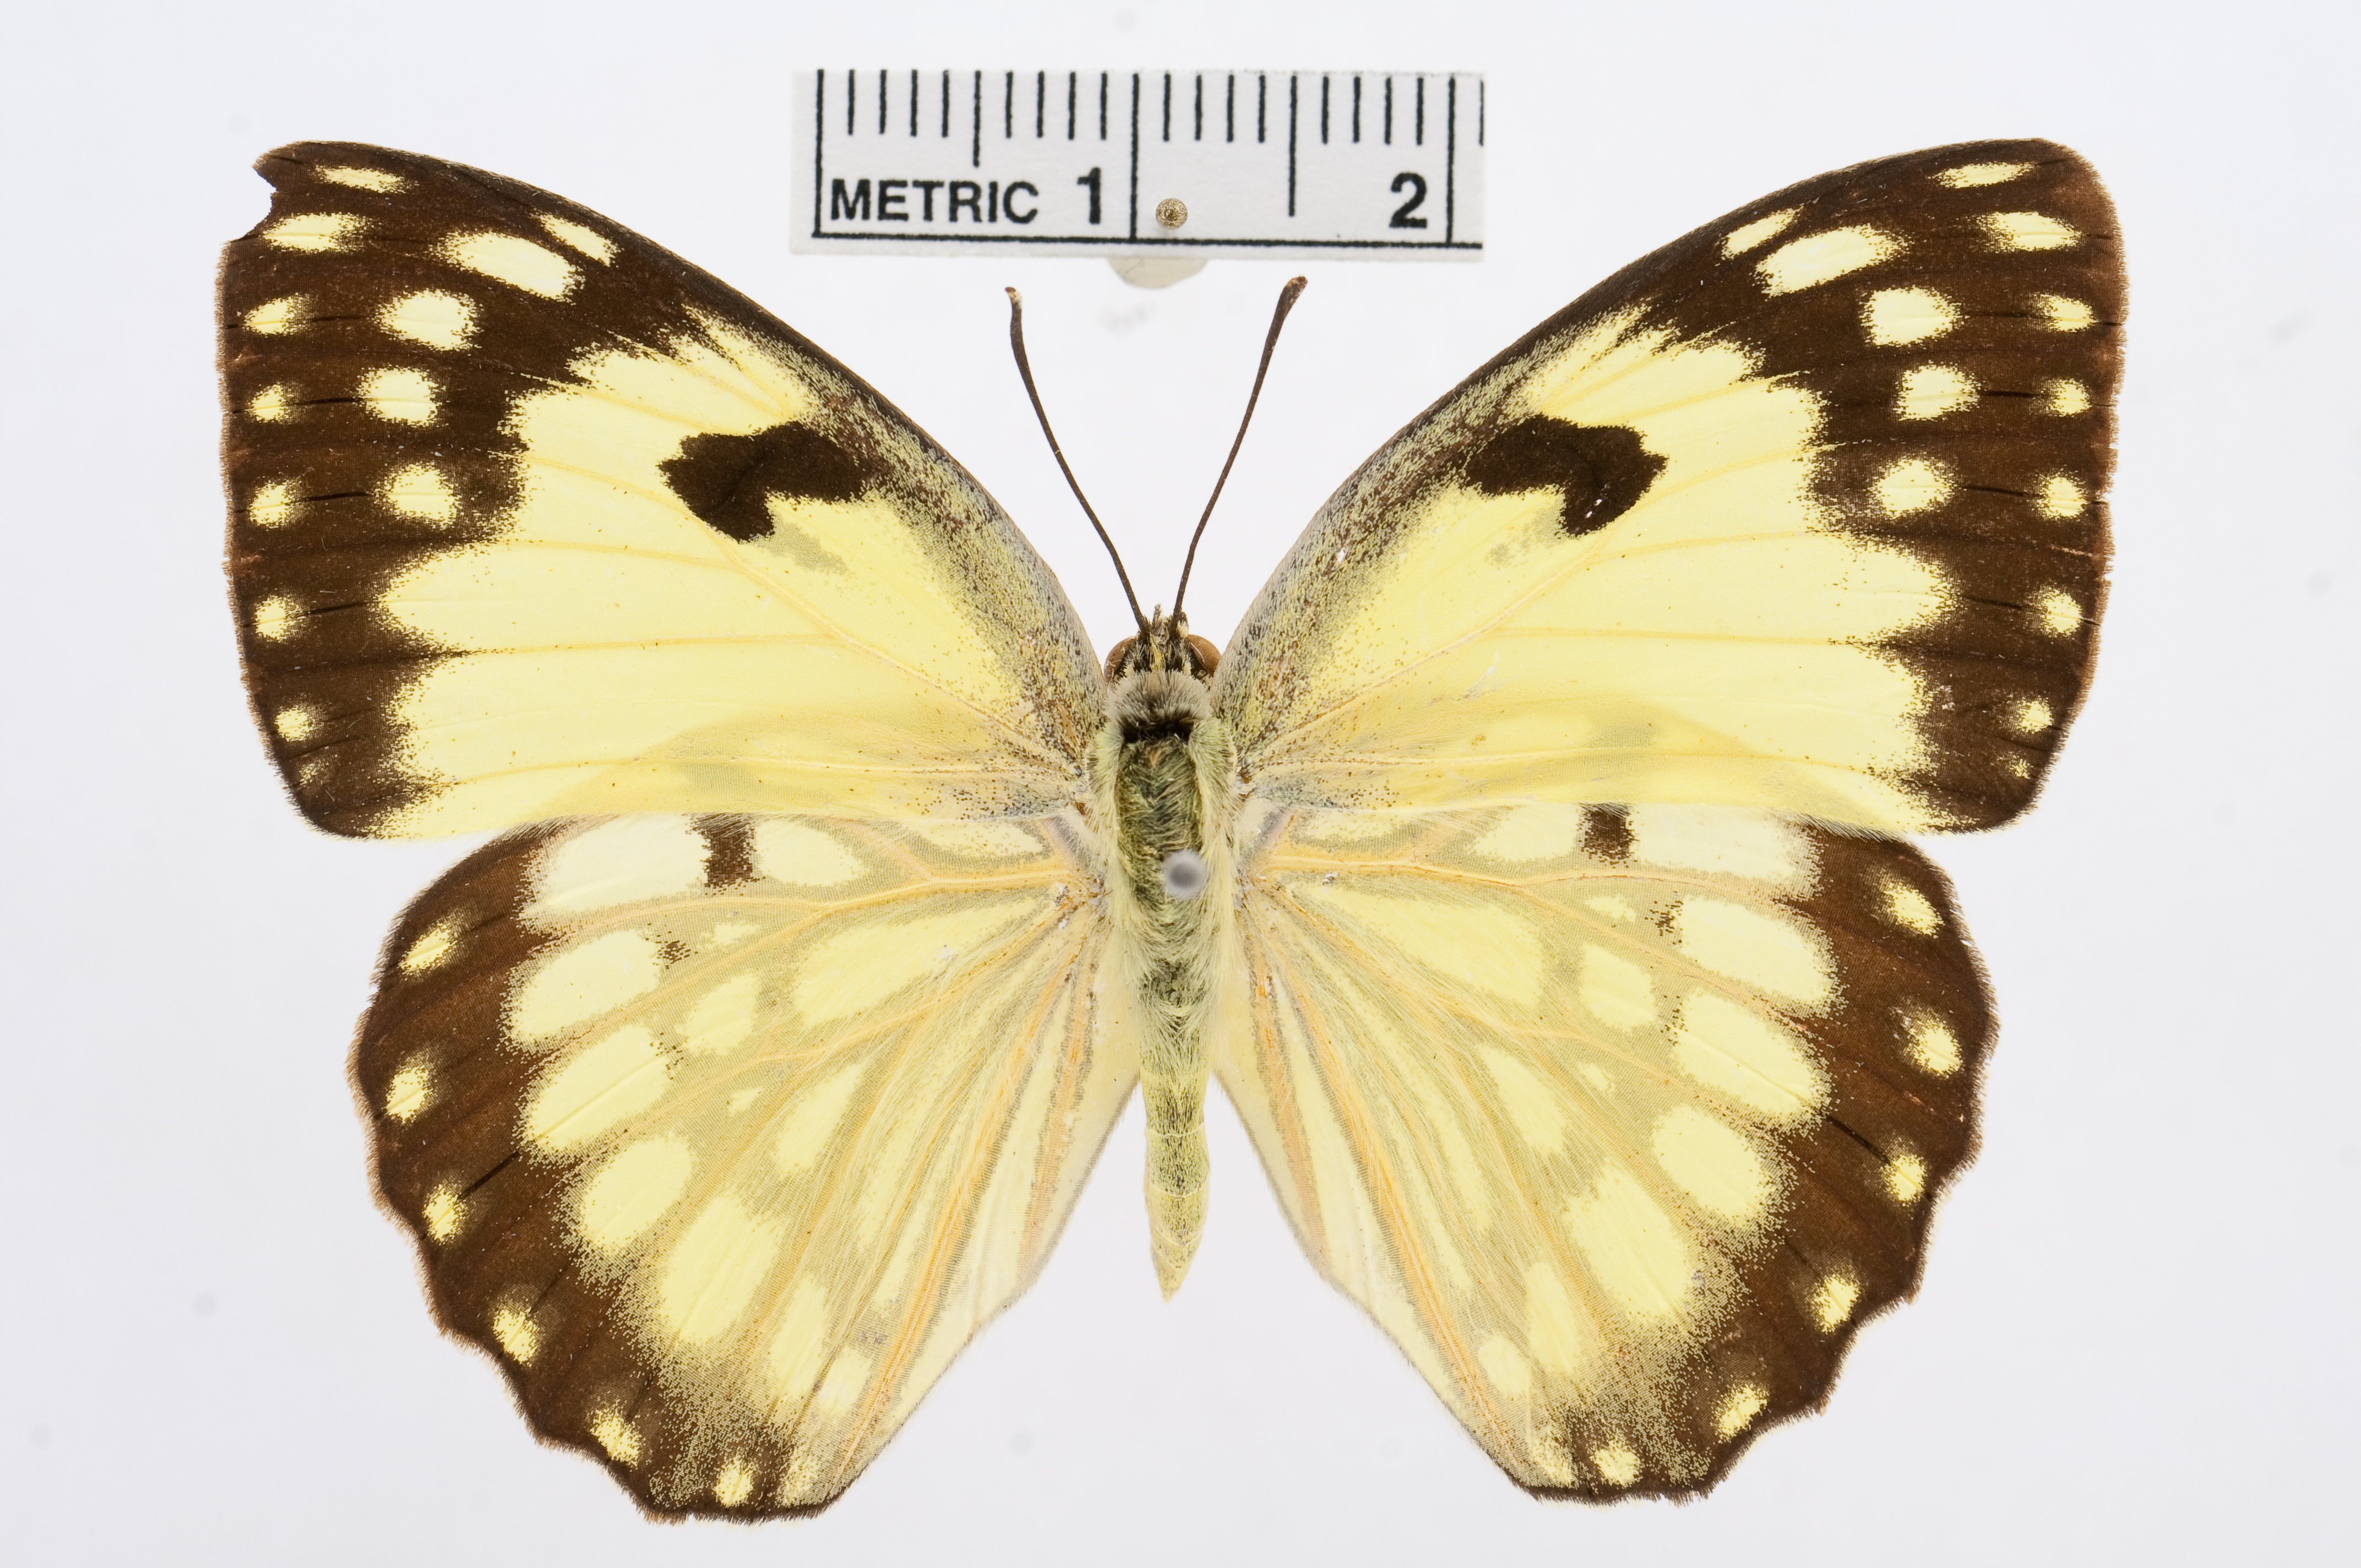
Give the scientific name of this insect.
Colotis protomedia
